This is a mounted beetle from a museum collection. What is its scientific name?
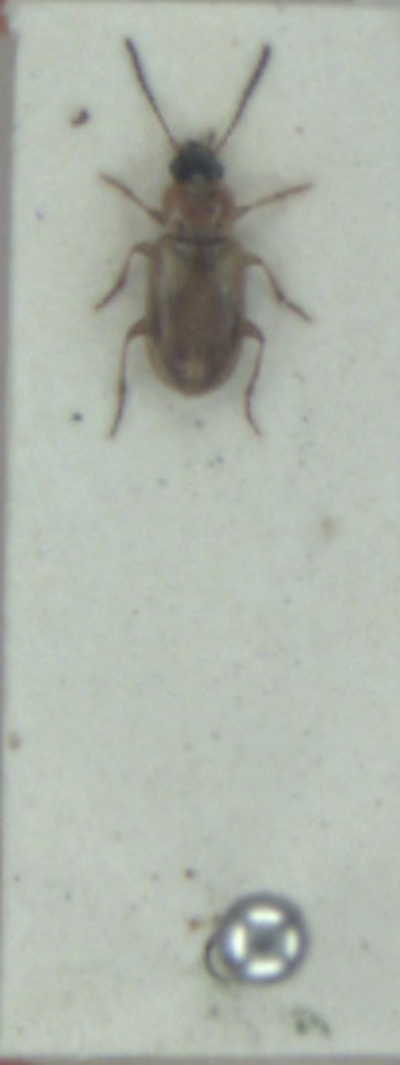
Acupalpus dorsalis
